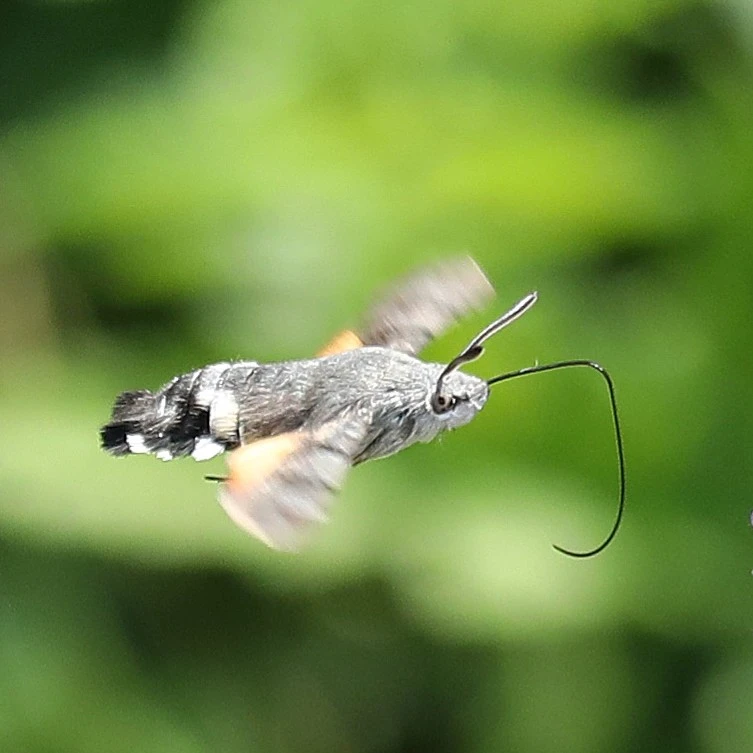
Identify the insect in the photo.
Macroglossum stellatarum
